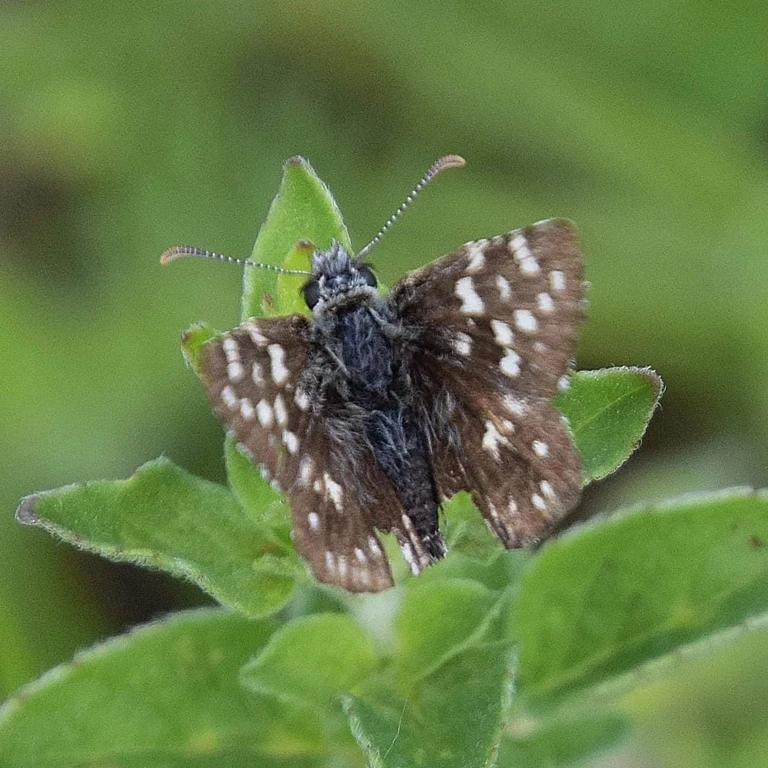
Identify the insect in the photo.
Pyrgus malvae
